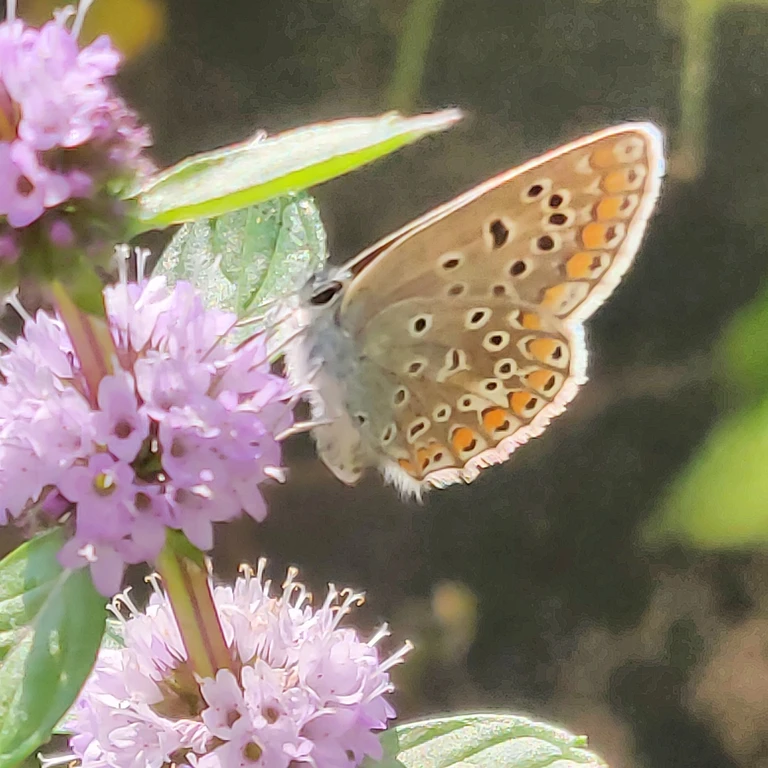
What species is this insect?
Polyommatus icarus
